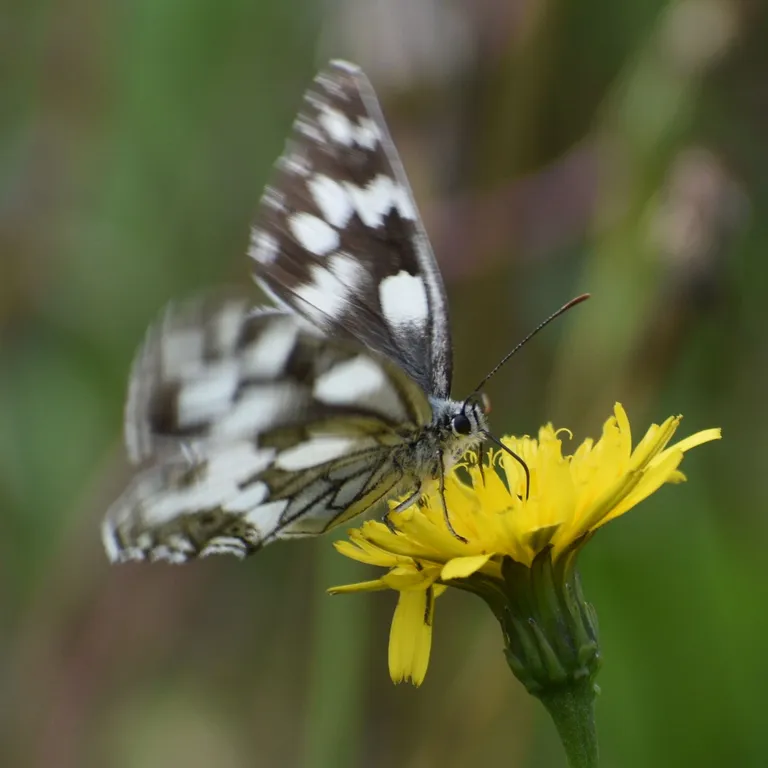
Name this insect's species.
Melanargia galathea
